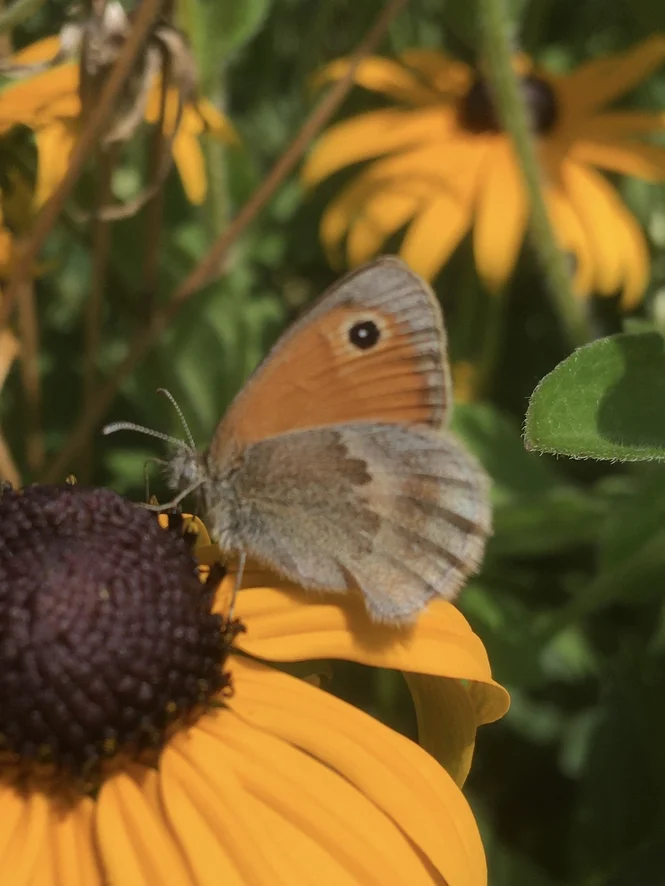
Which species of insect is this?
Coenonympha pamphilus
